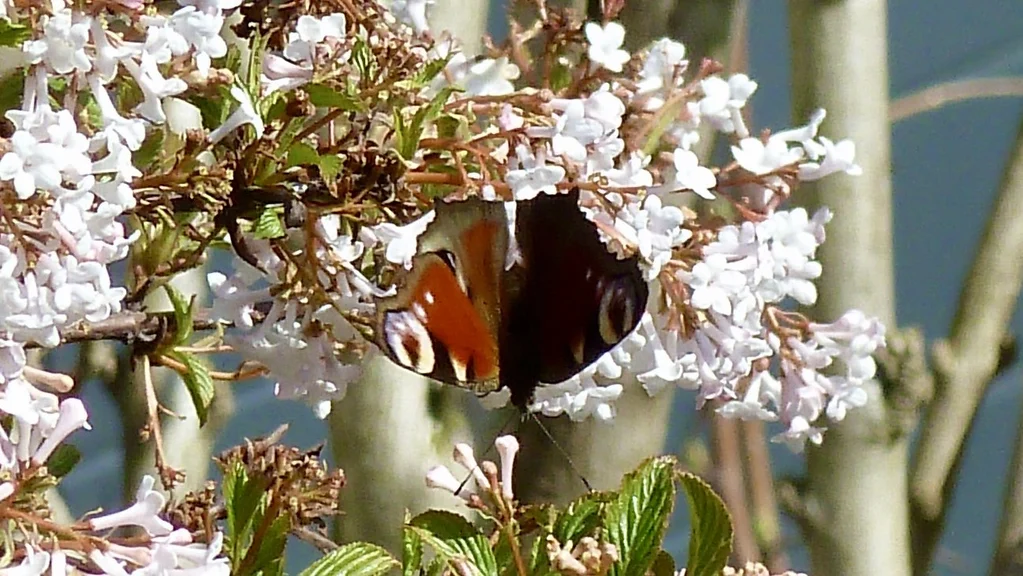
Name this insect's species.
Aglais io
